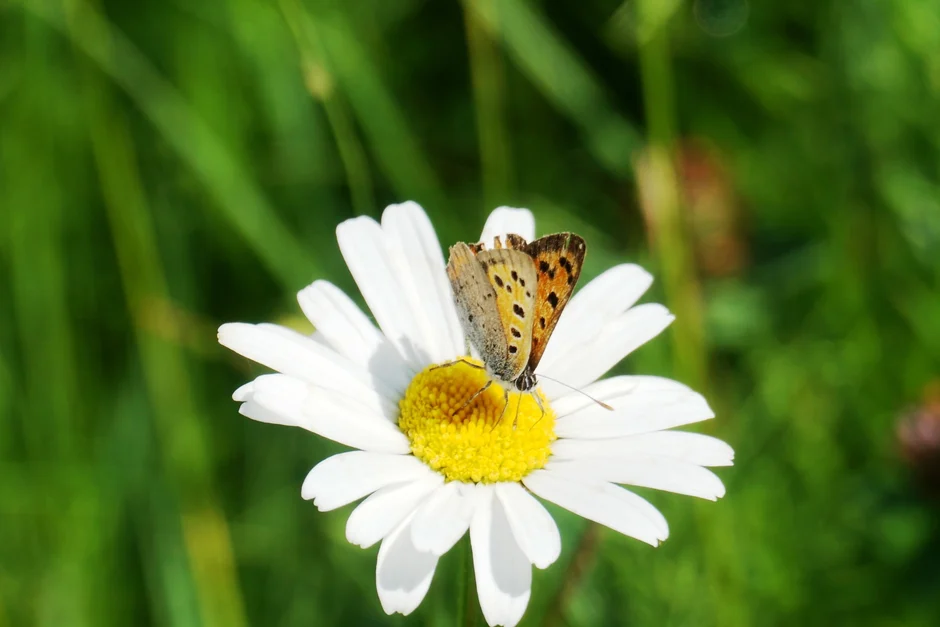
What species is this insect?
Lycaena phlaeas
